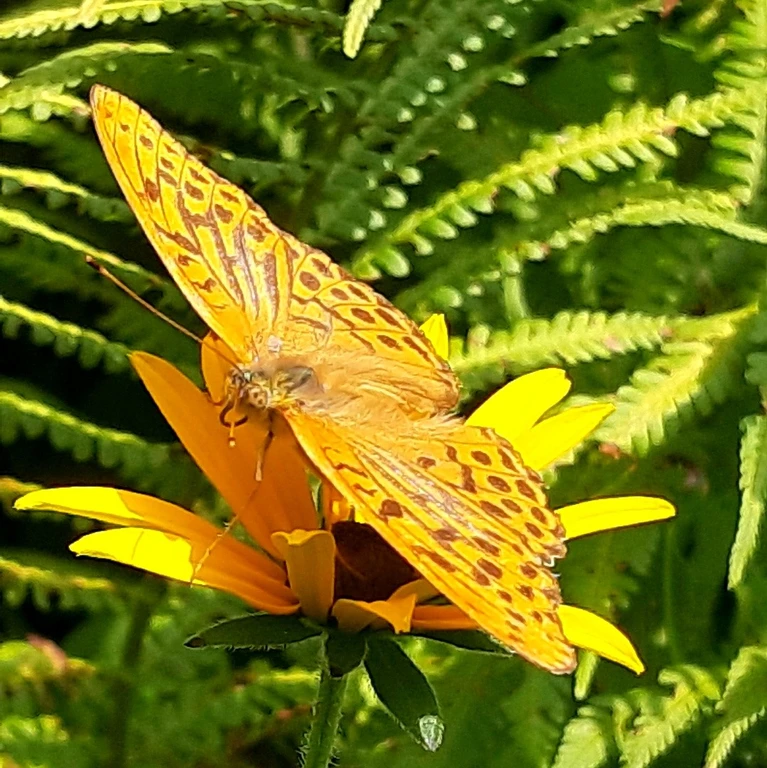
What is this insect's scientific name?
Argynnis paphia
